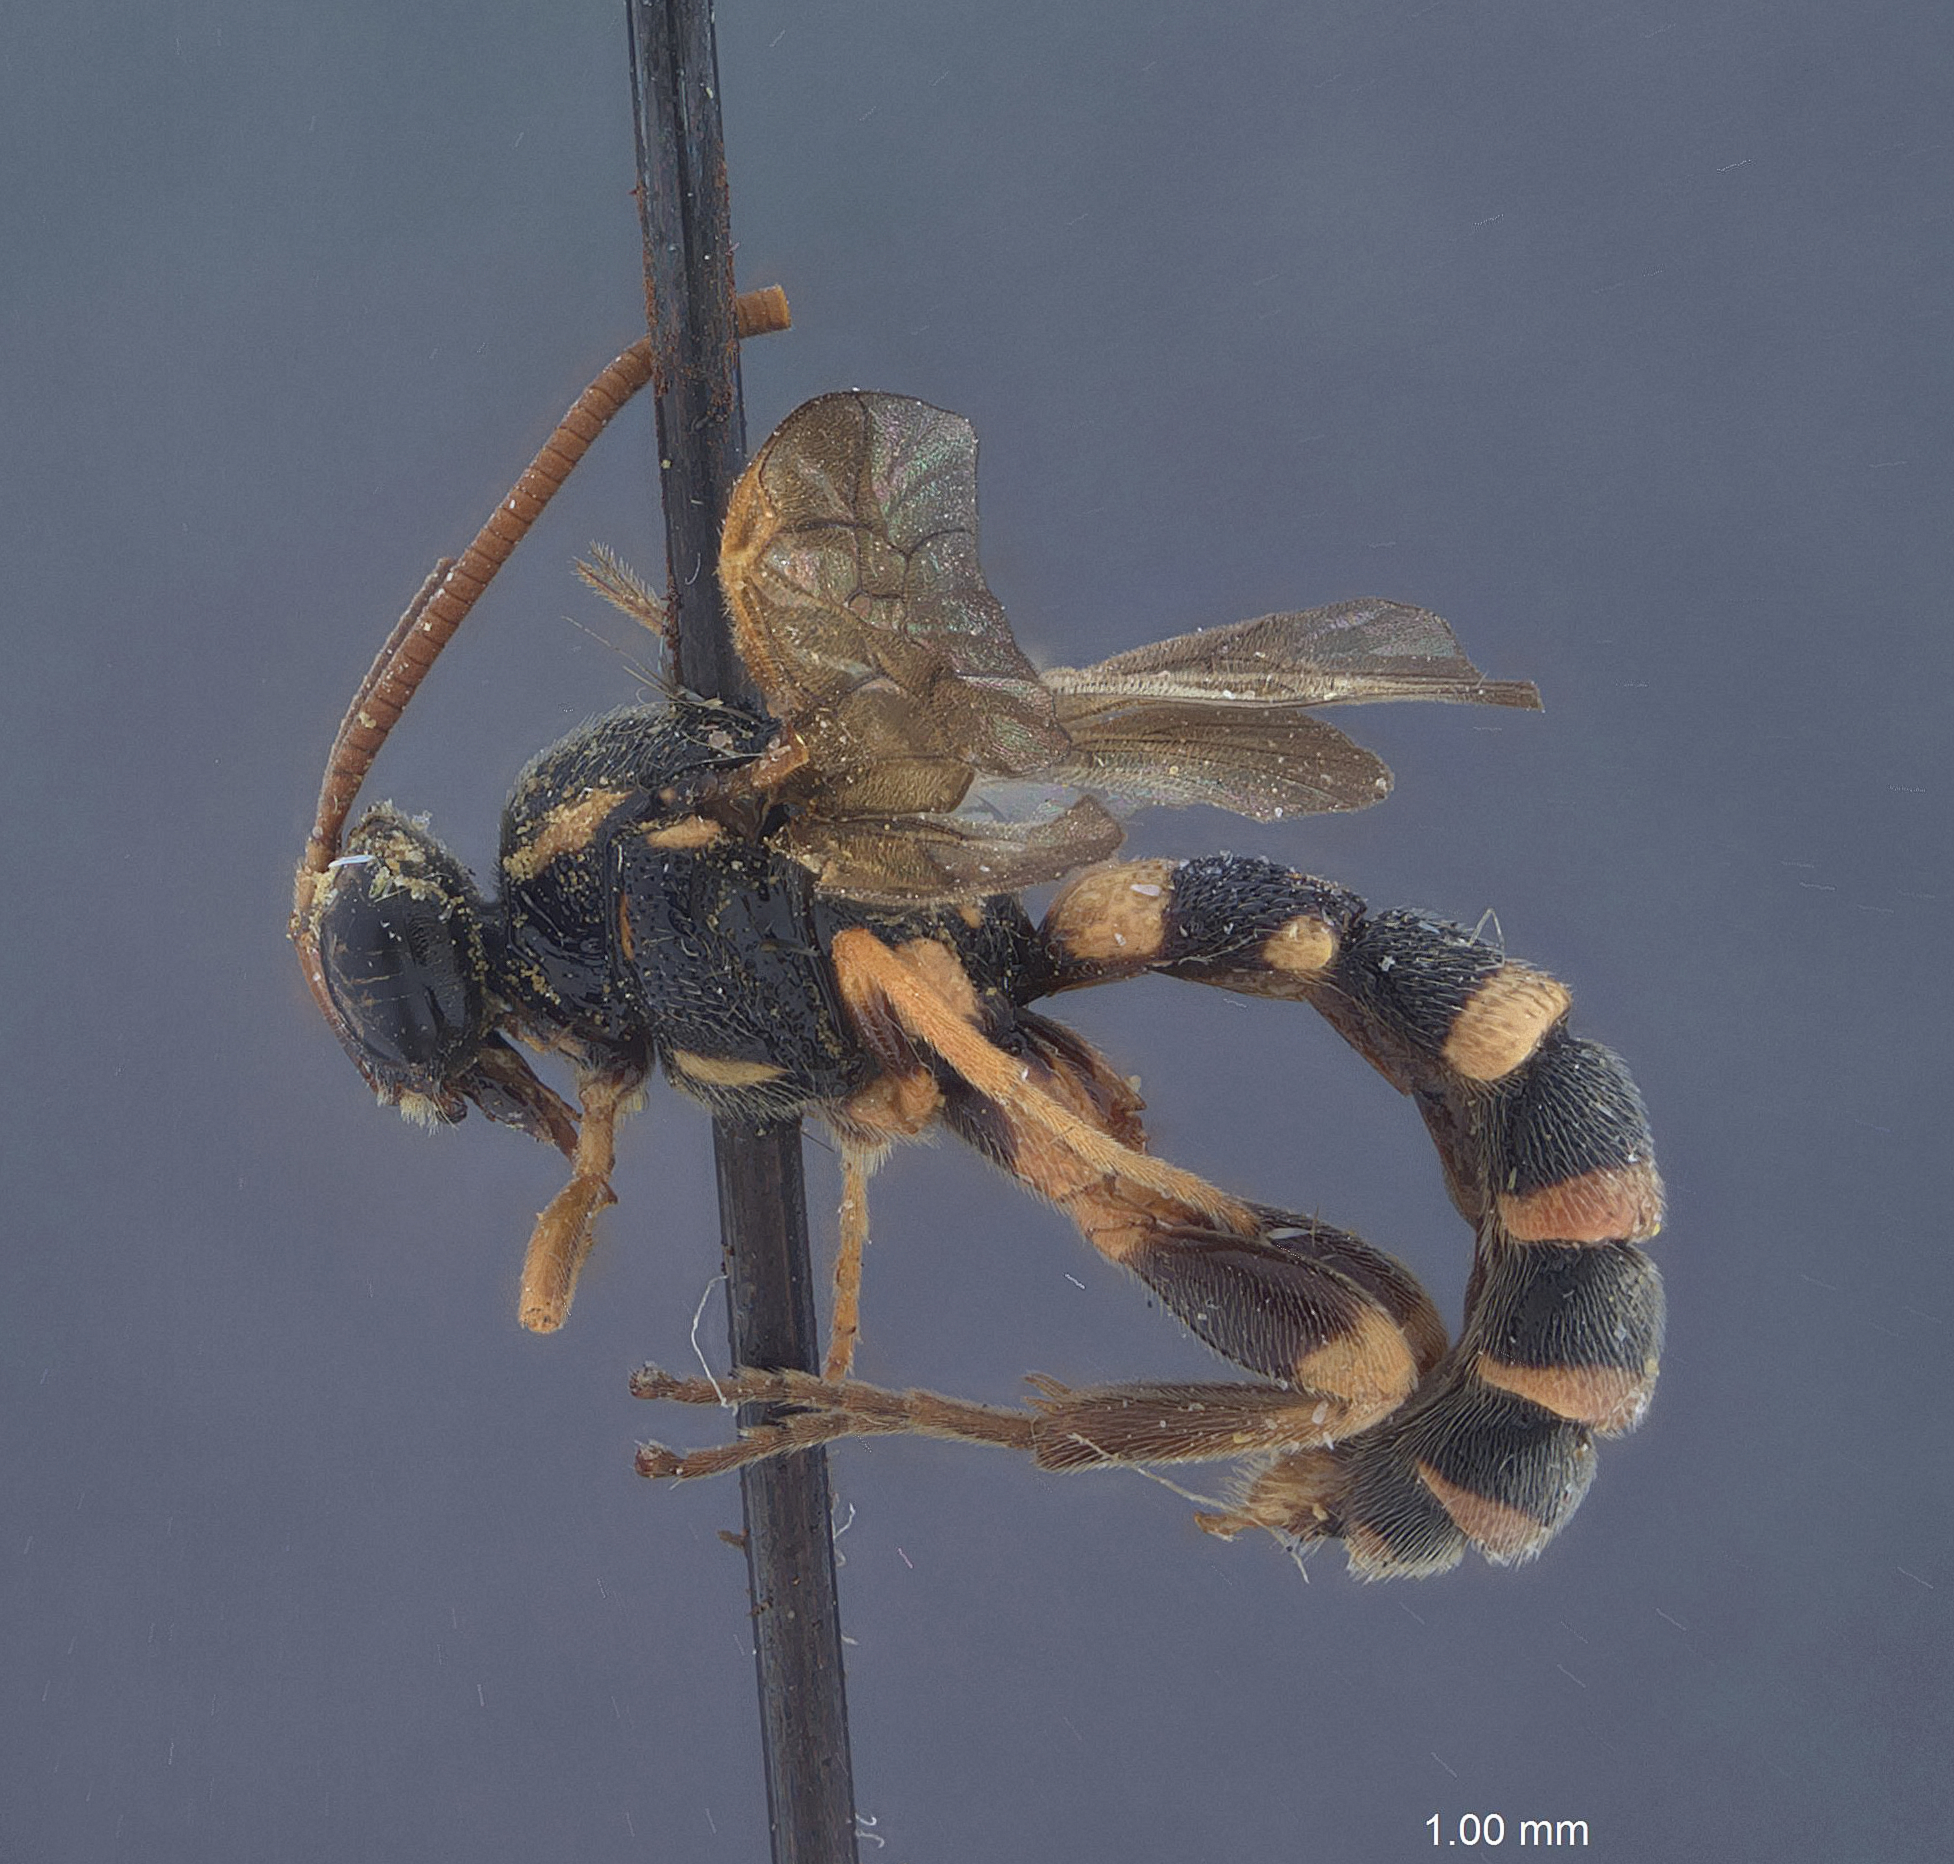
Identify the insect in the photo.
Metopius pectoralis
